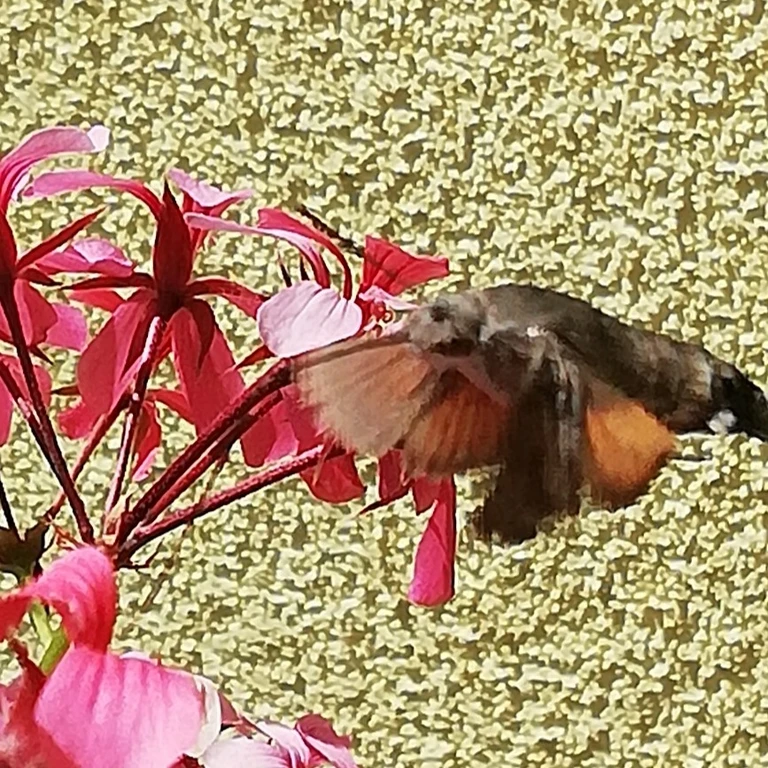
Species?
Macroglossum stellatarum
